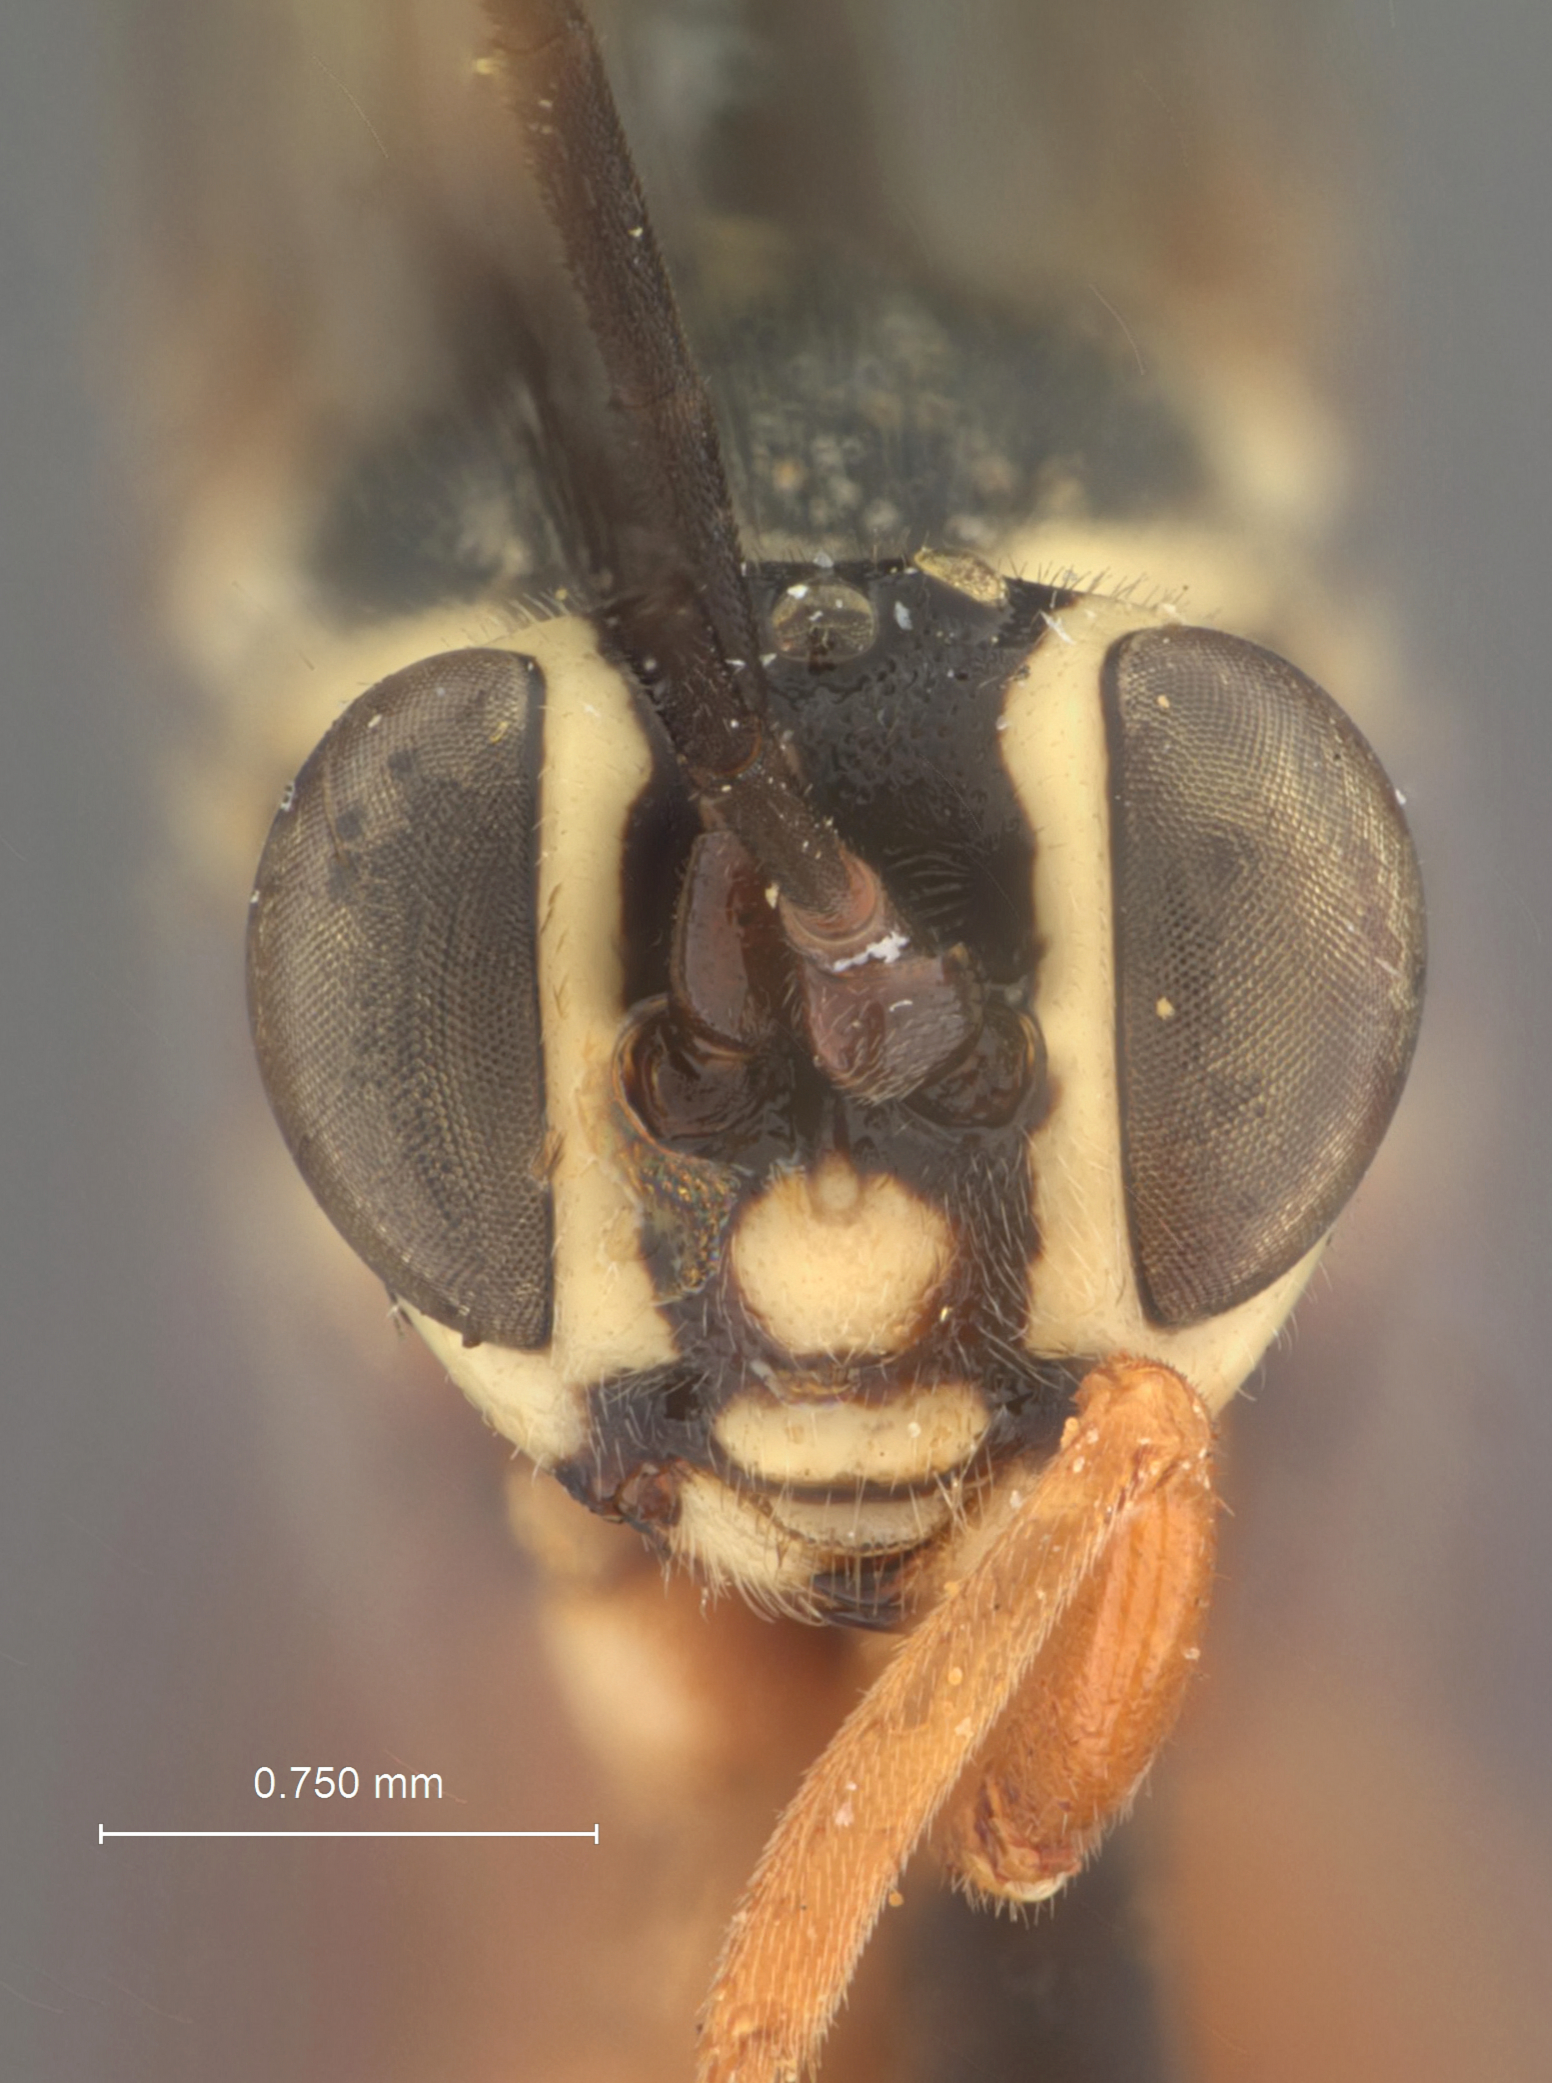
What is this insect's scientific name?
Mesostenus sicarius
